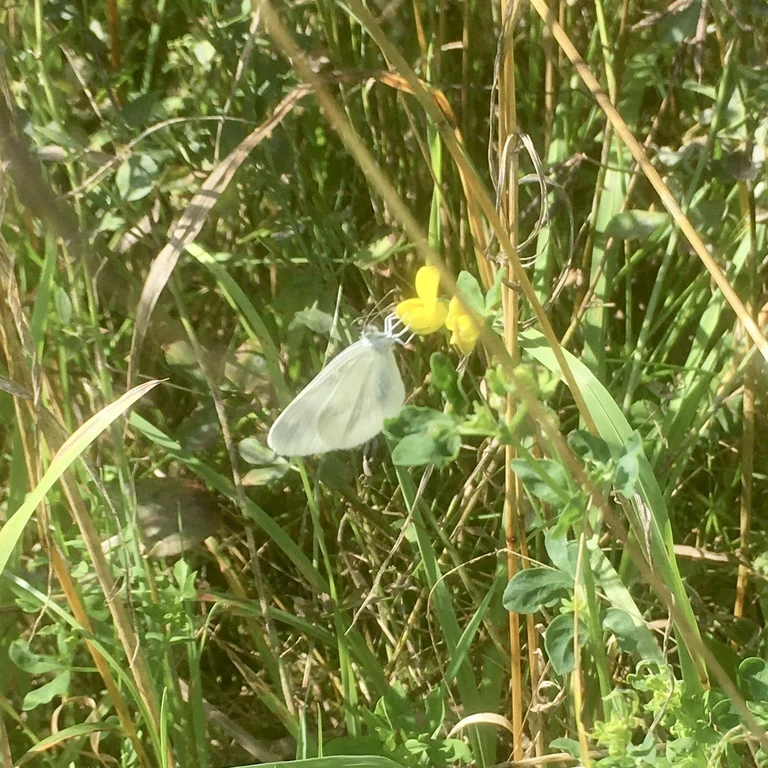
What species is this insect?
Leptidea sinapis/juvernica
